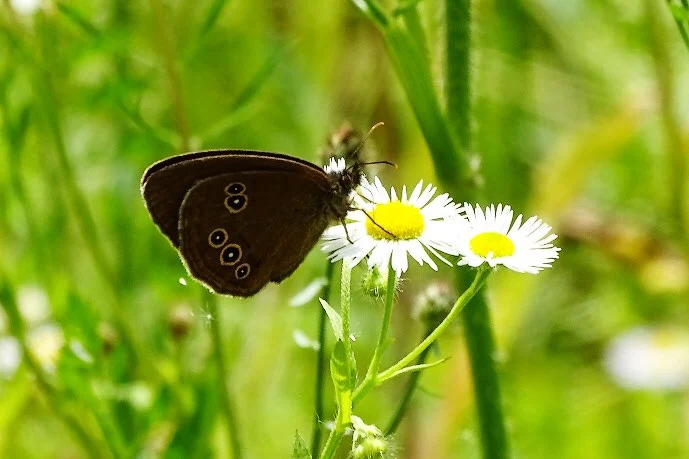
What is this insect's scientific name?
Aphantopus hyperantus
